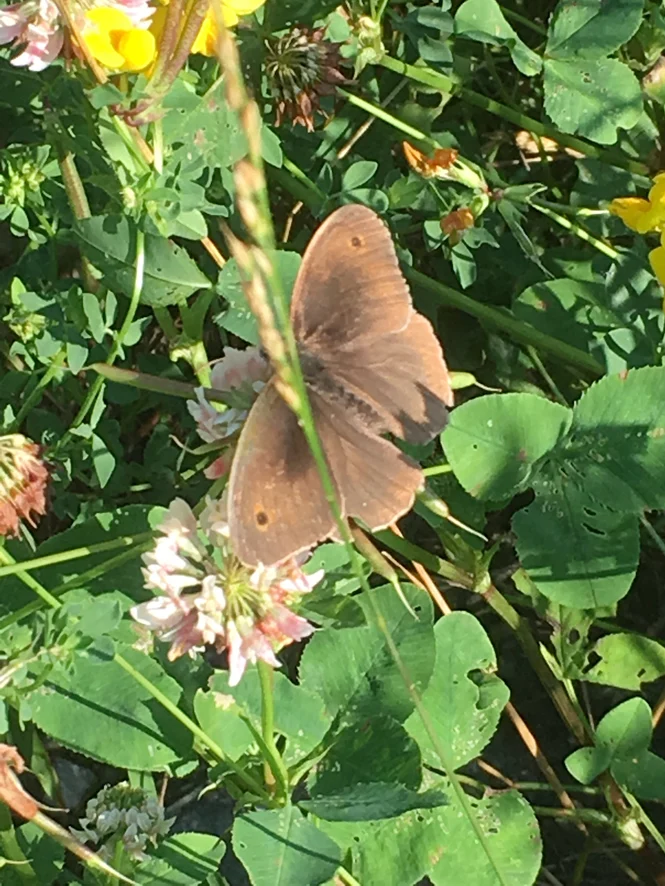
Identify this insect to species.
Maniola jurtina
